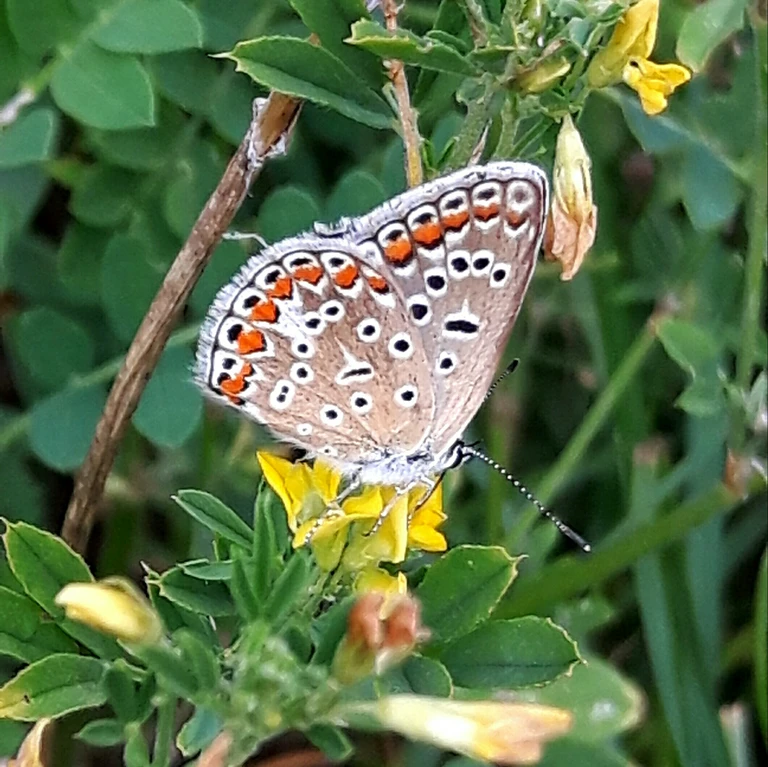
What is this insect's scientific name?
Polyommatus icarus
